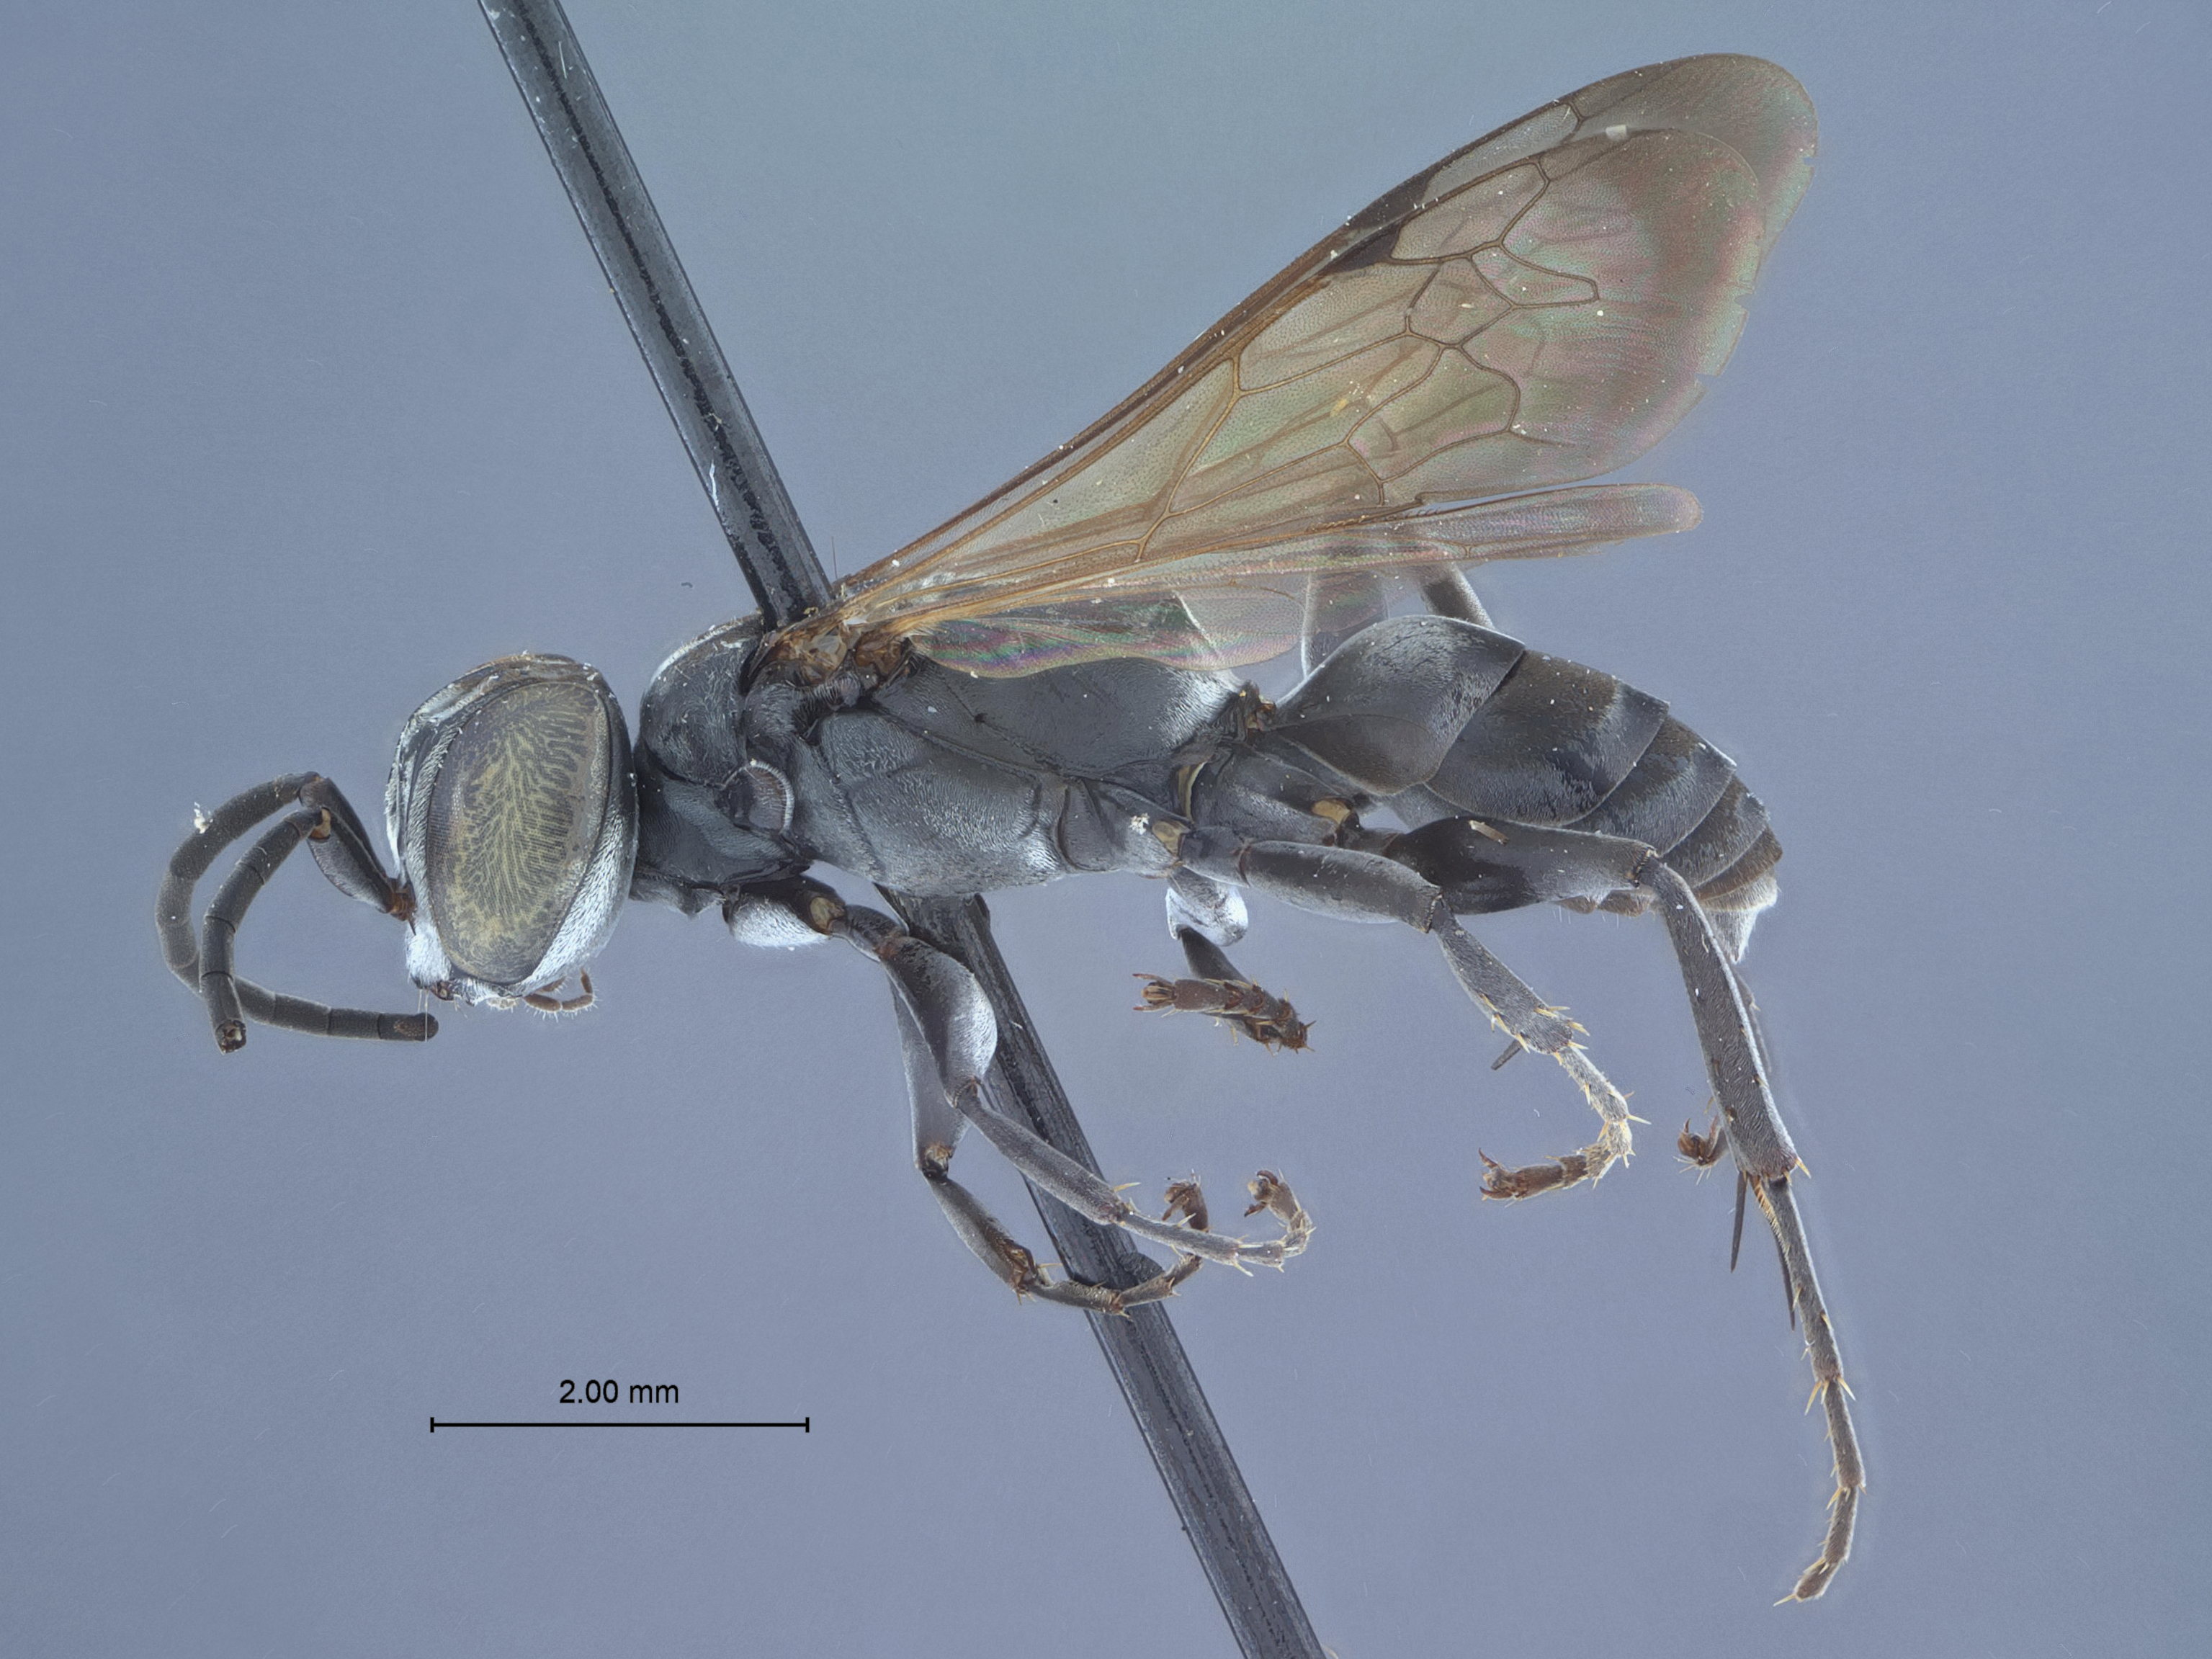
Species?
Liris deliquus
